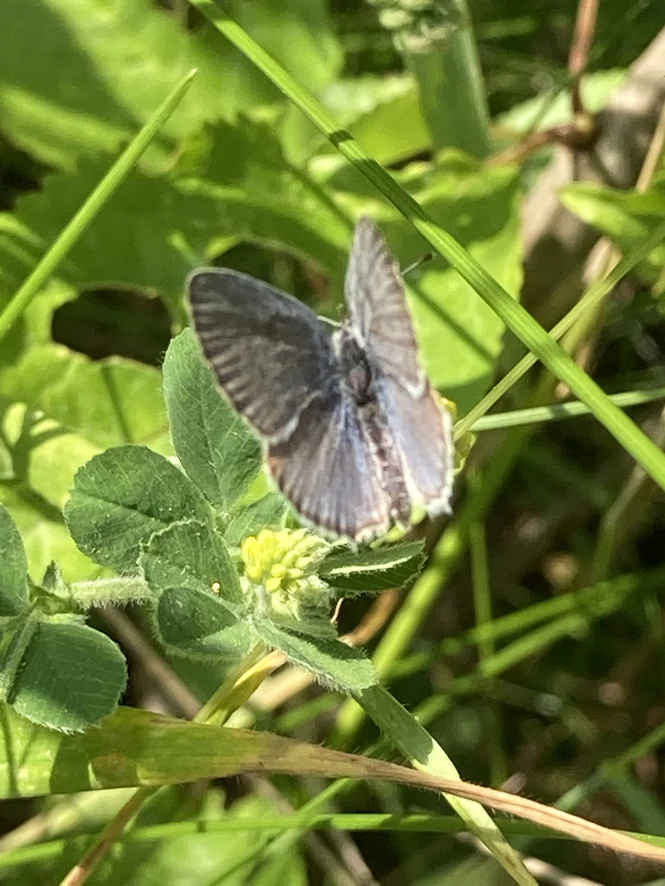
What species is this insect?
Cupido decolorata (also Elkalyce decolorata)
